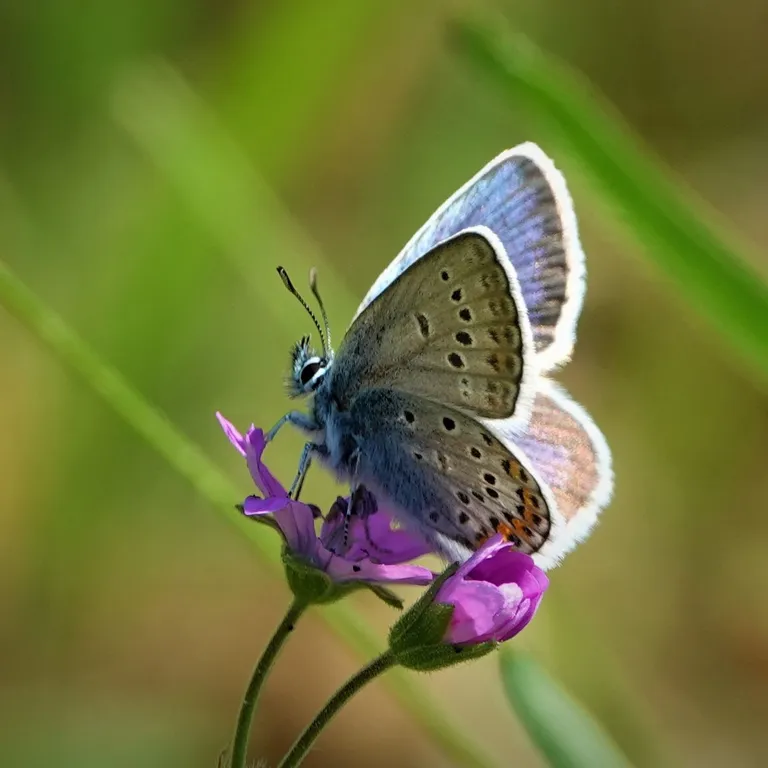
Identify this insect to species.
Plebejus argus
